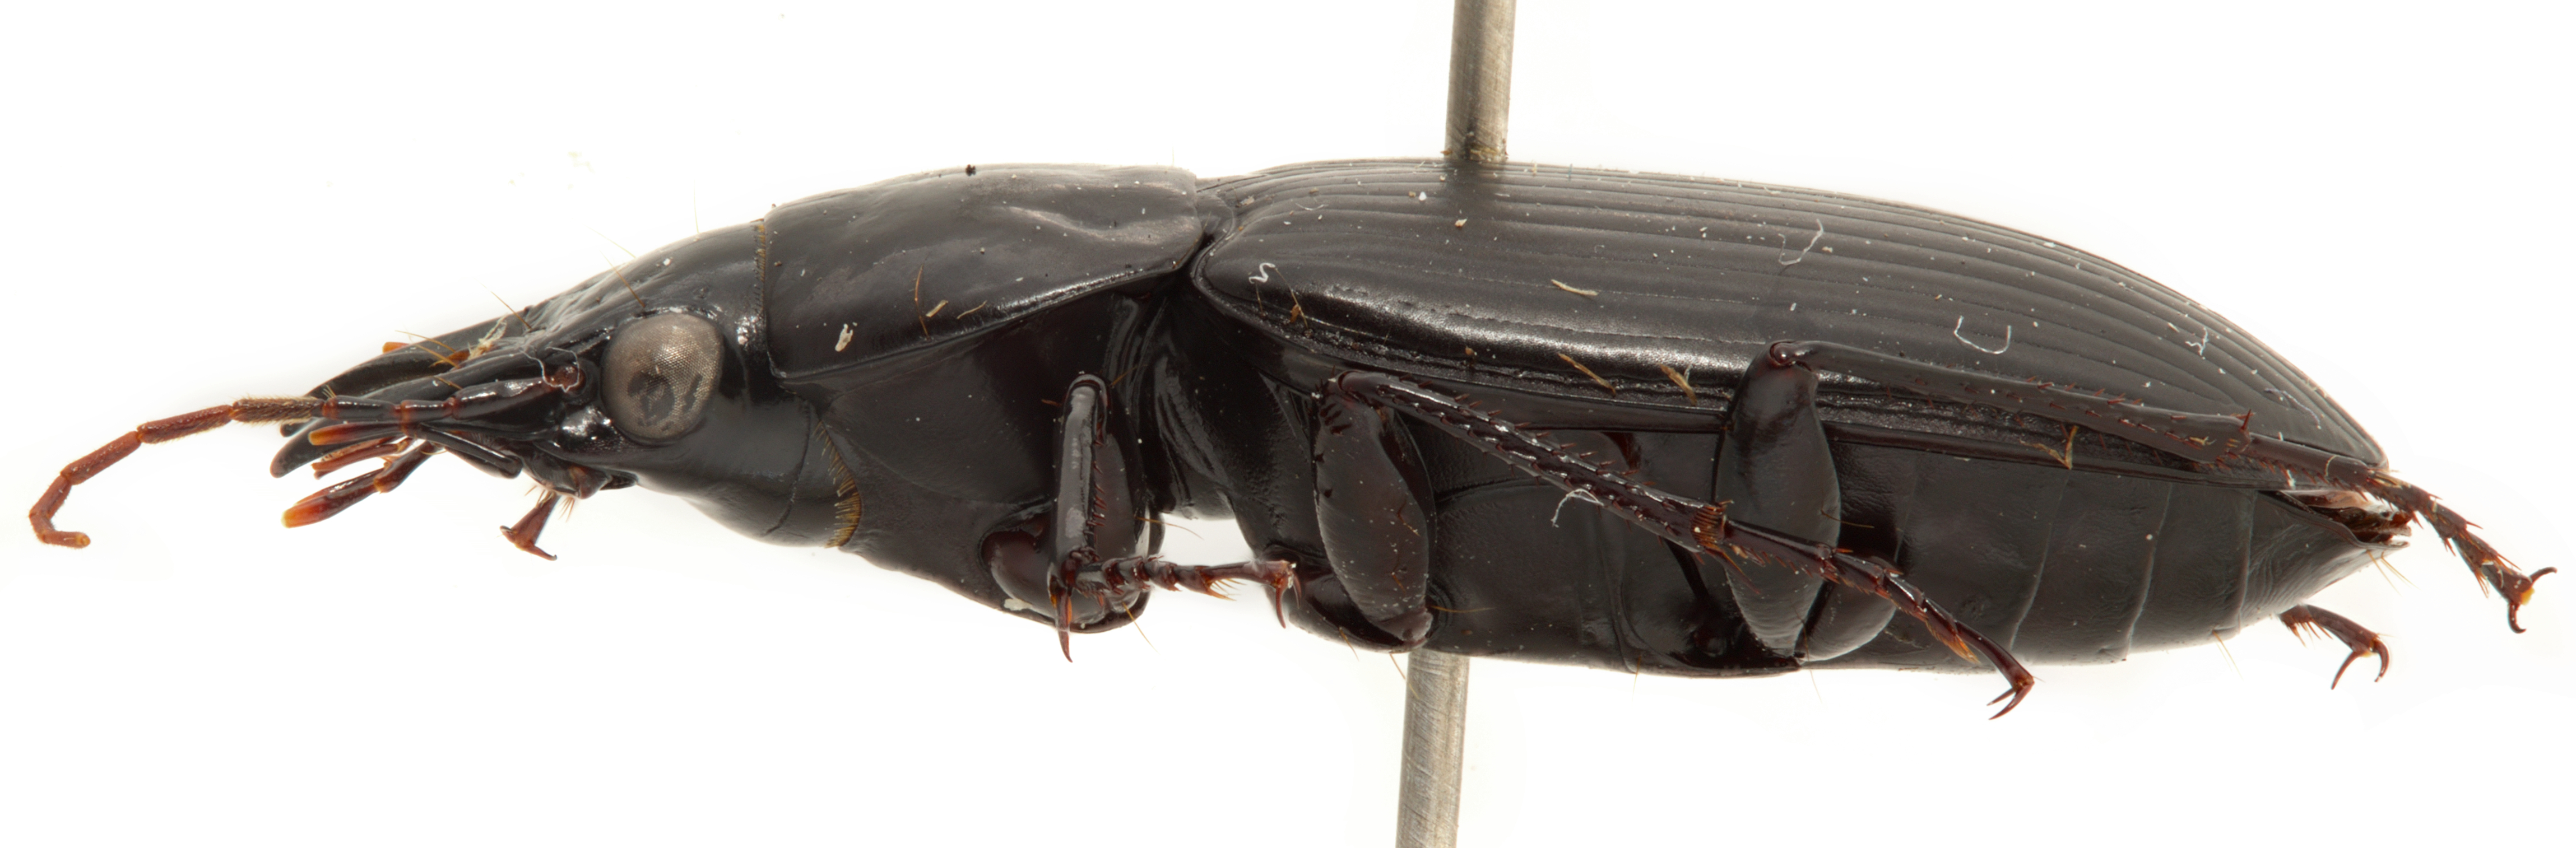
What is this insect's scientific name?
Diplocheila latifrons
